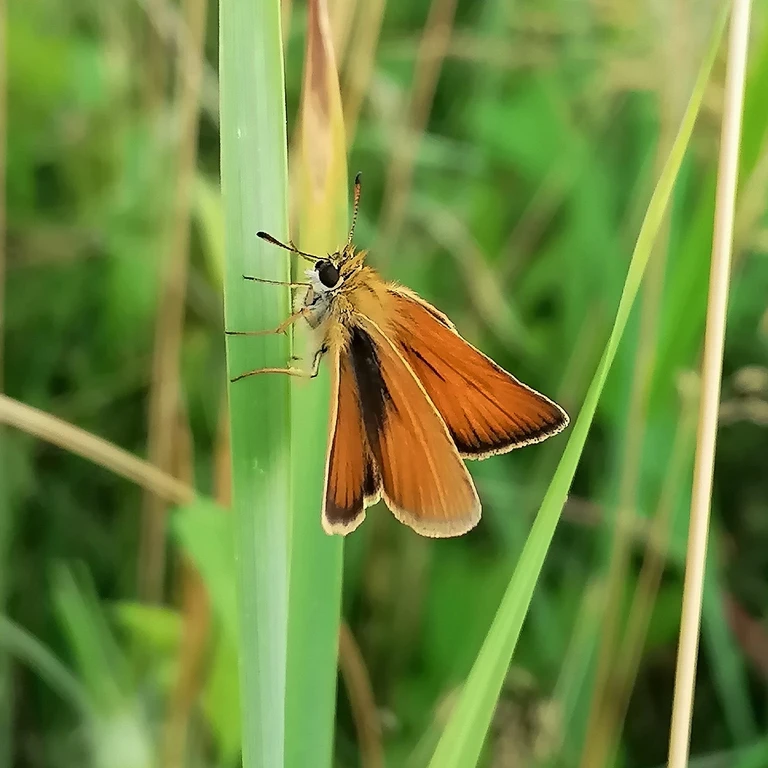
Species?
Thymelicus lineola
